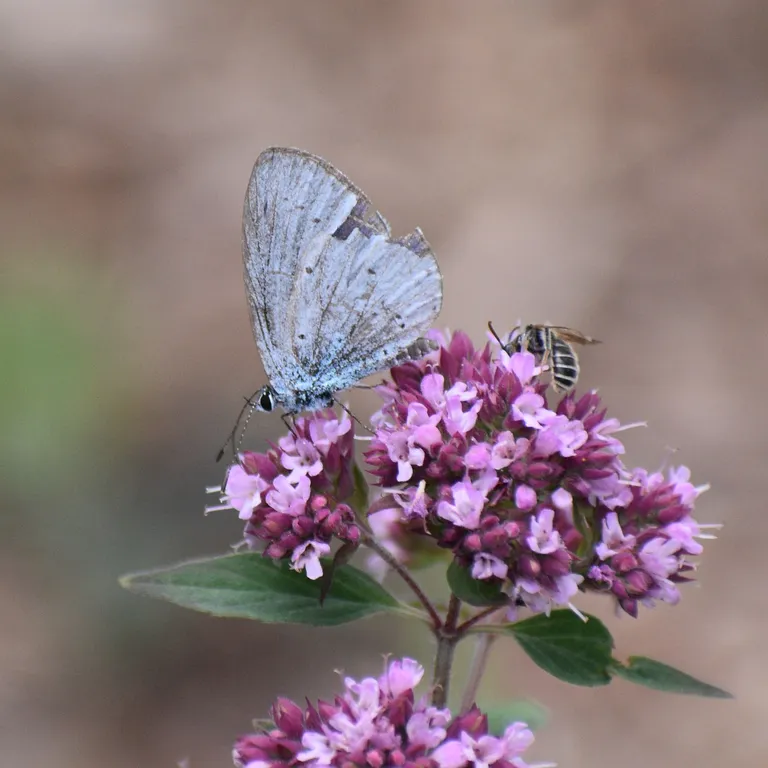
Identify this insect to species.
Celastrina argiolus
